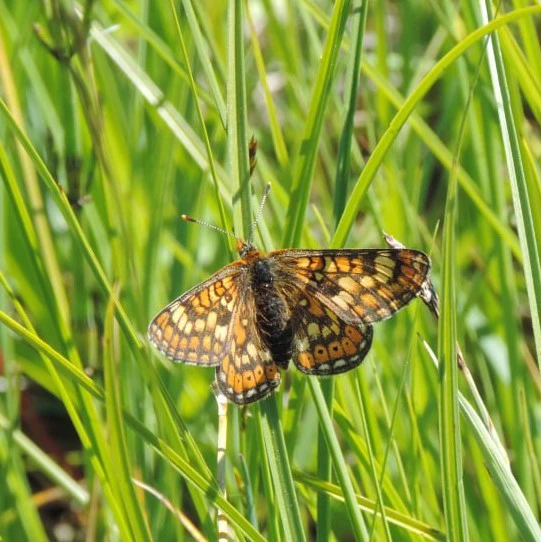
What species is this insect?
Euphydryas aurinia
